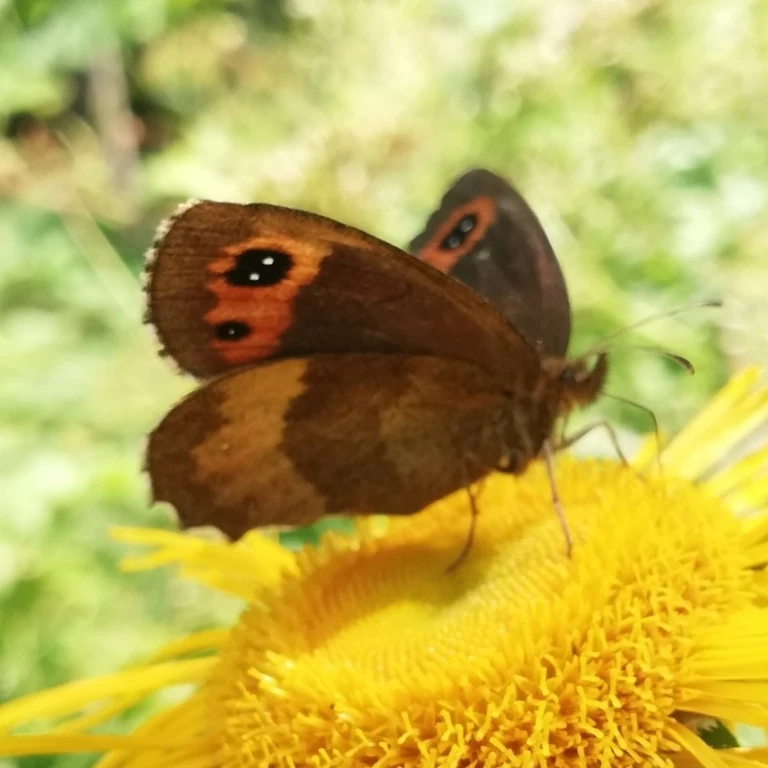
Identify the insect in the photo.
Erebia aethiops
